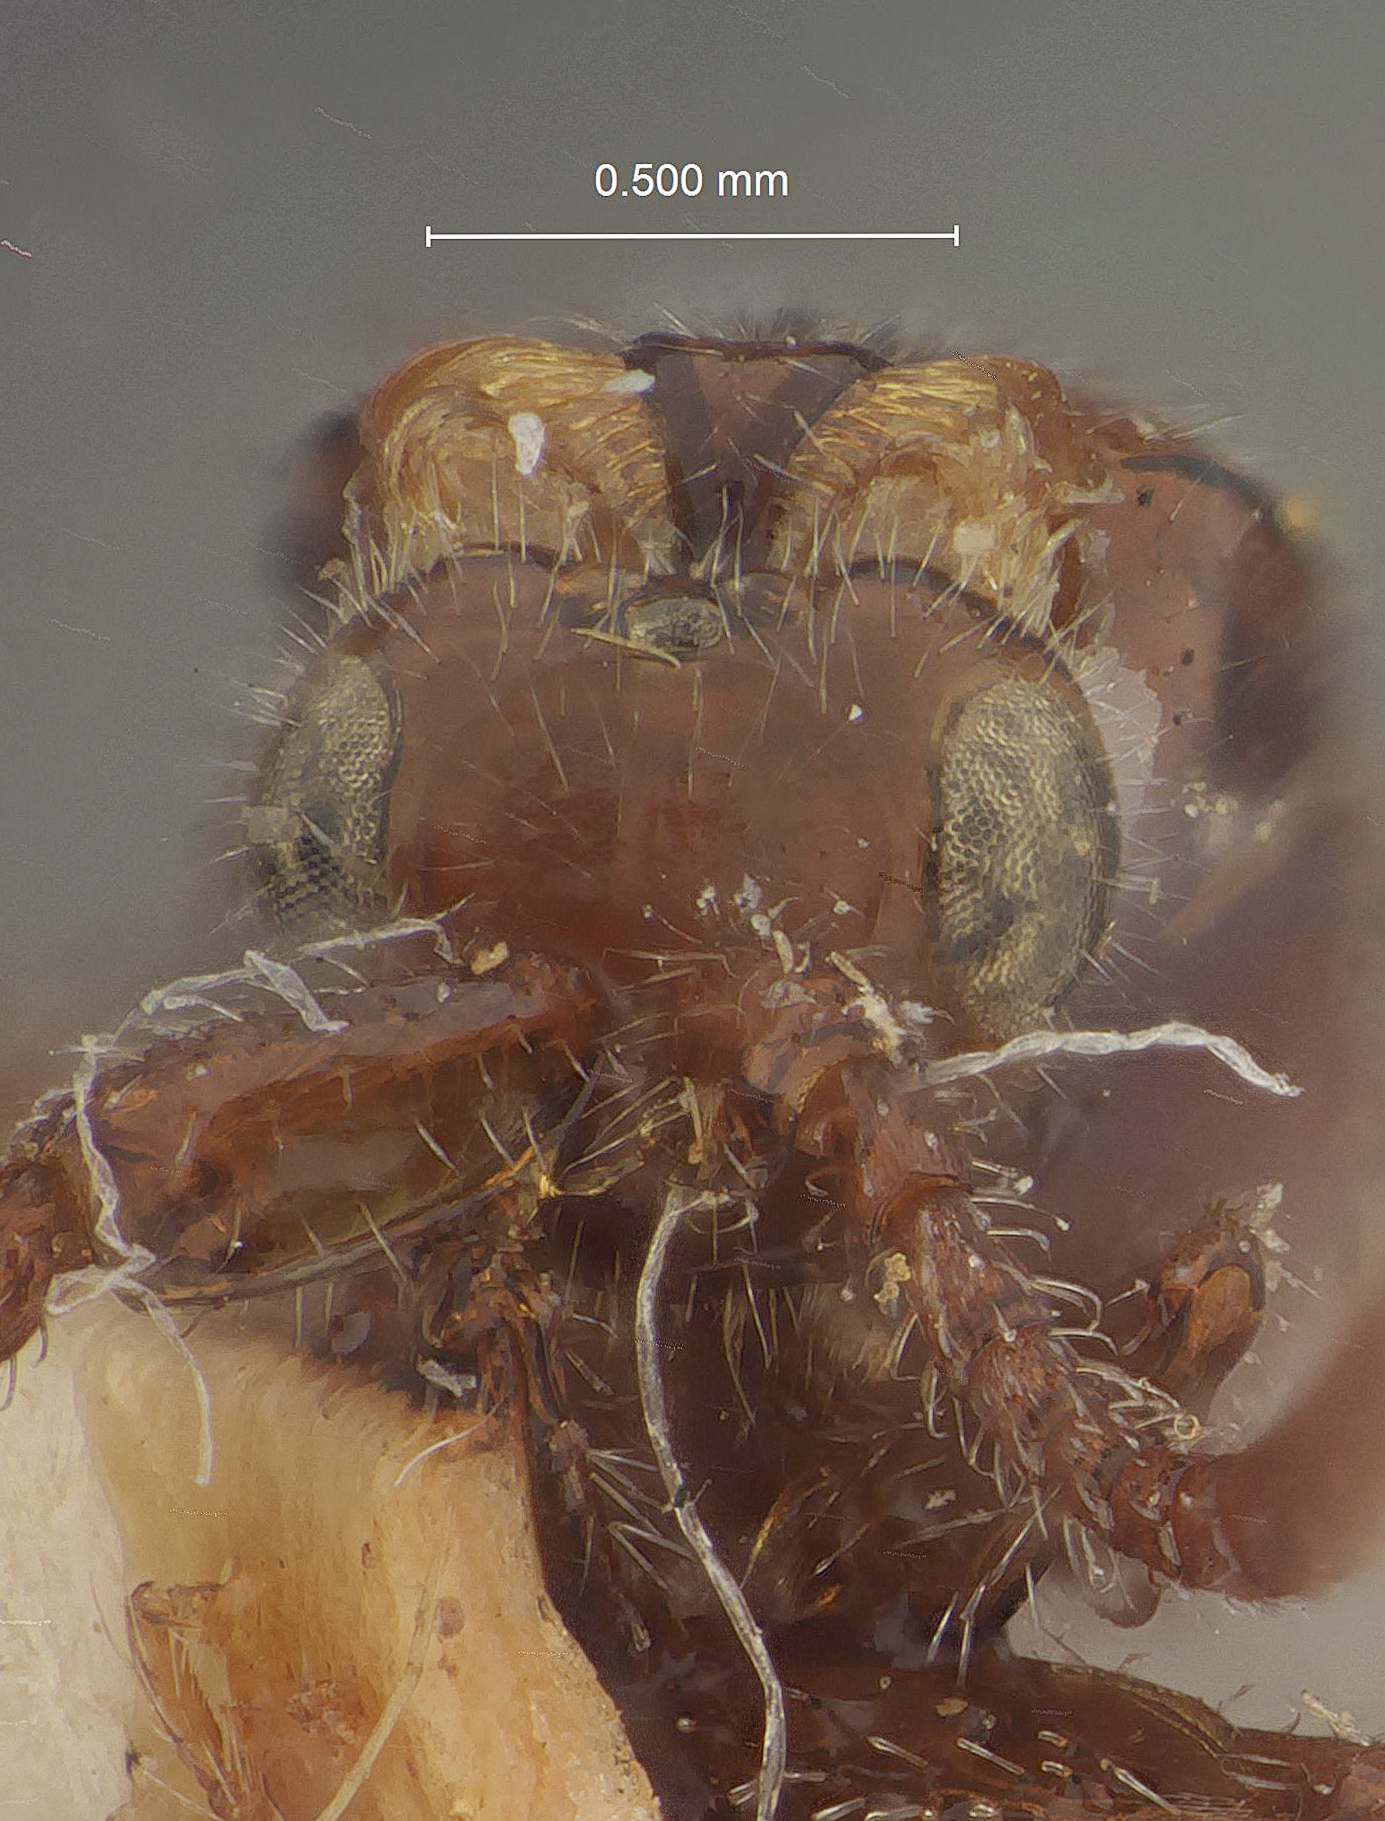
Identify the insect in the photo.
Loboscelidea antennata
